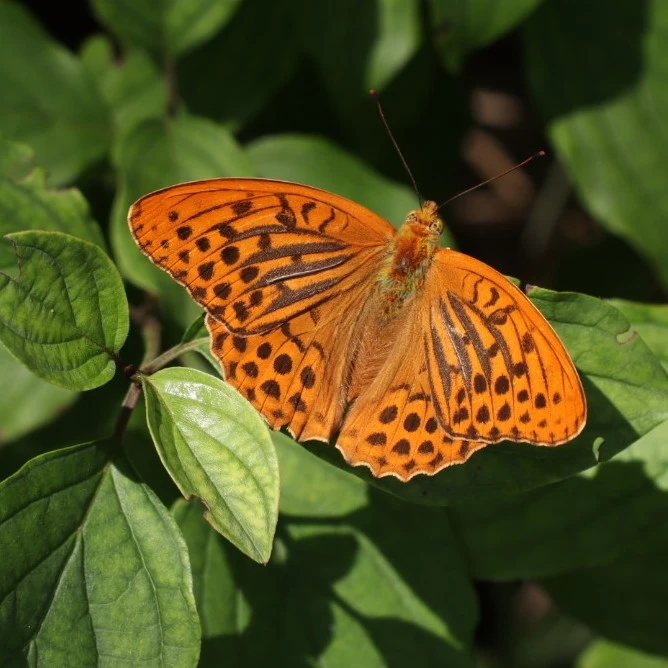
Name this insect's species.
Argynnis paphia
